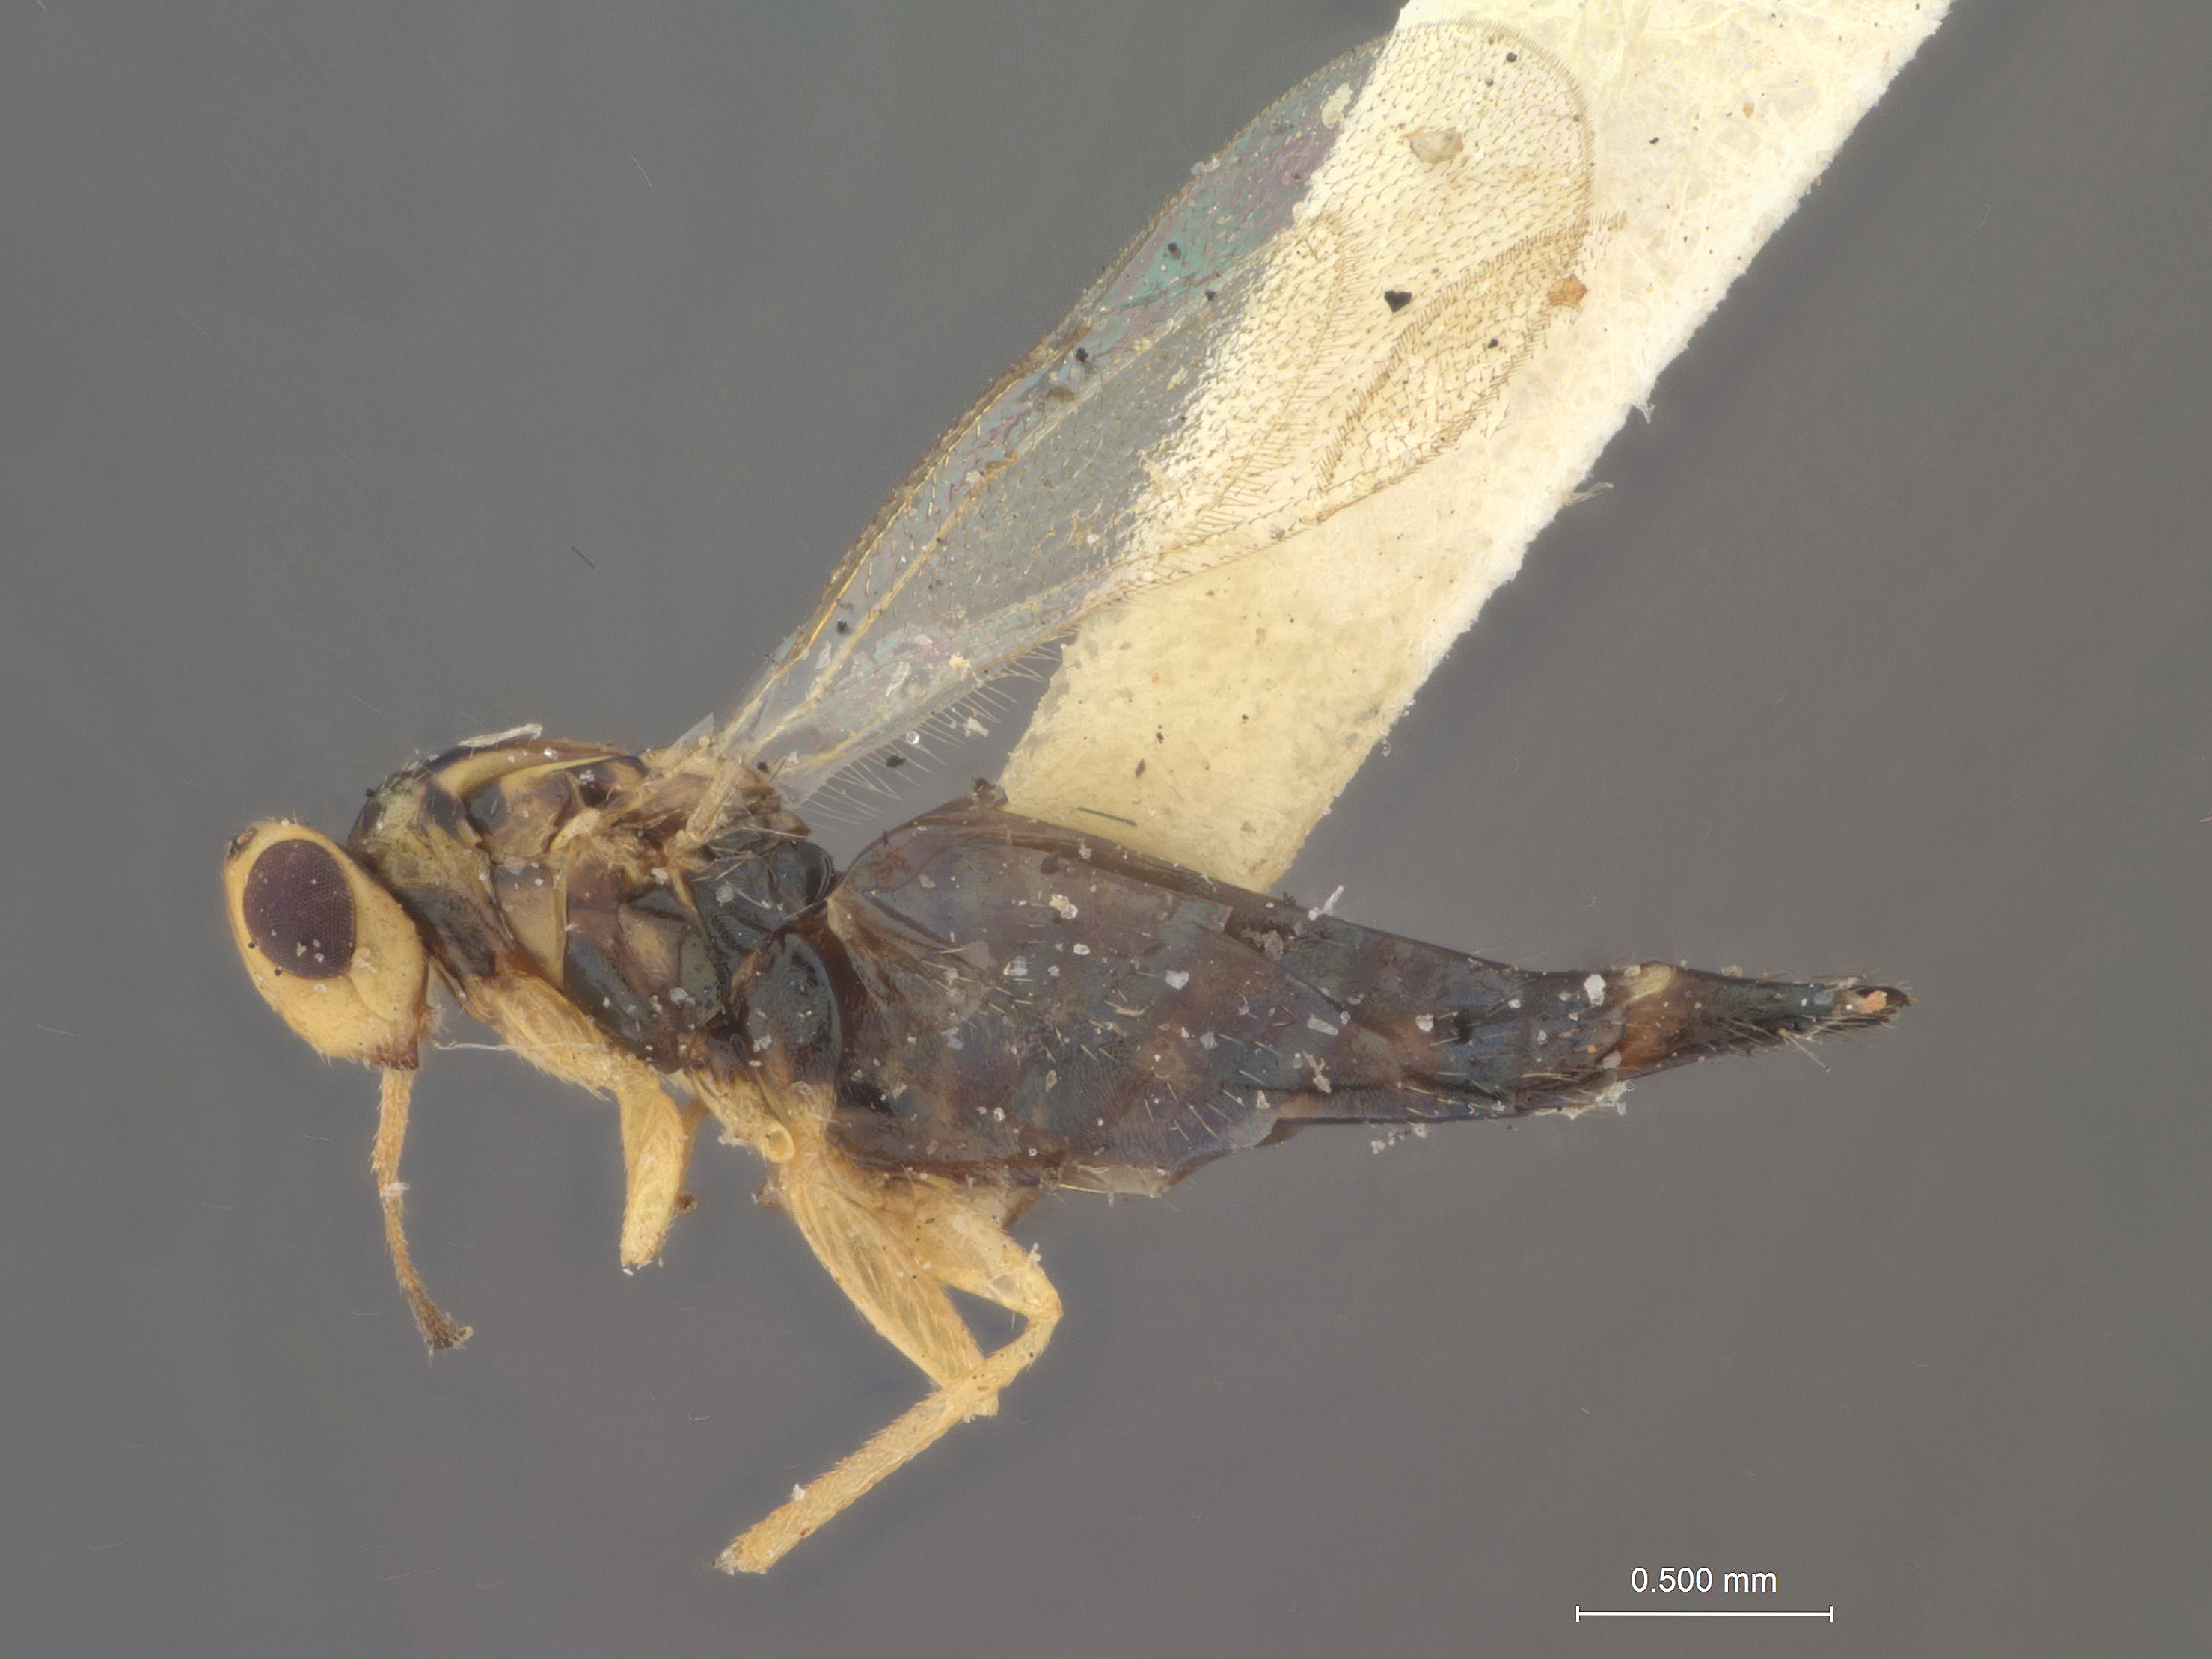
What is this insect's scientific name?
Neotetrastichodes longicorpus
